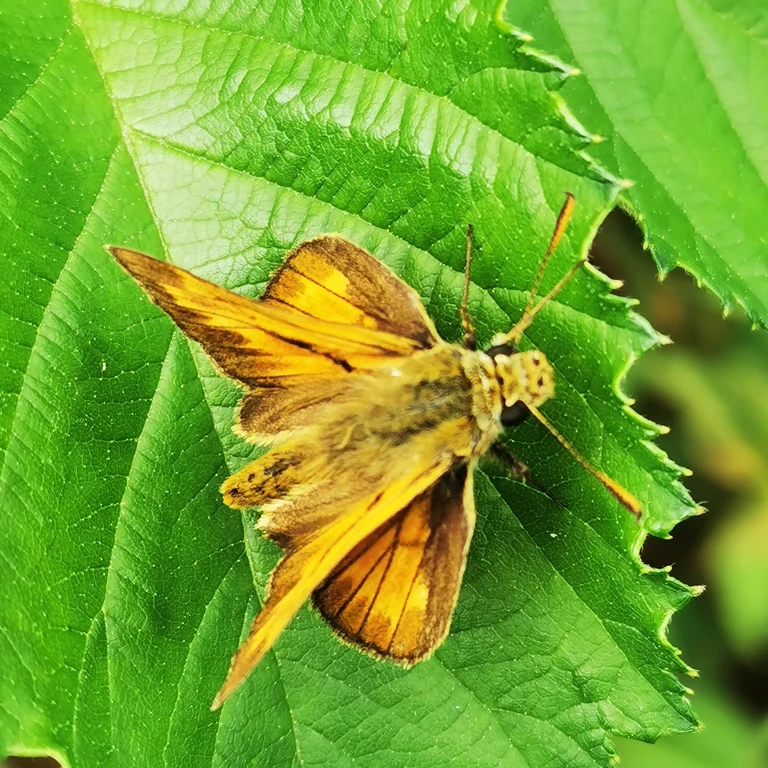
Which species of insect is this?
Ochlodes sylvanus (also Ochlodes venata)
